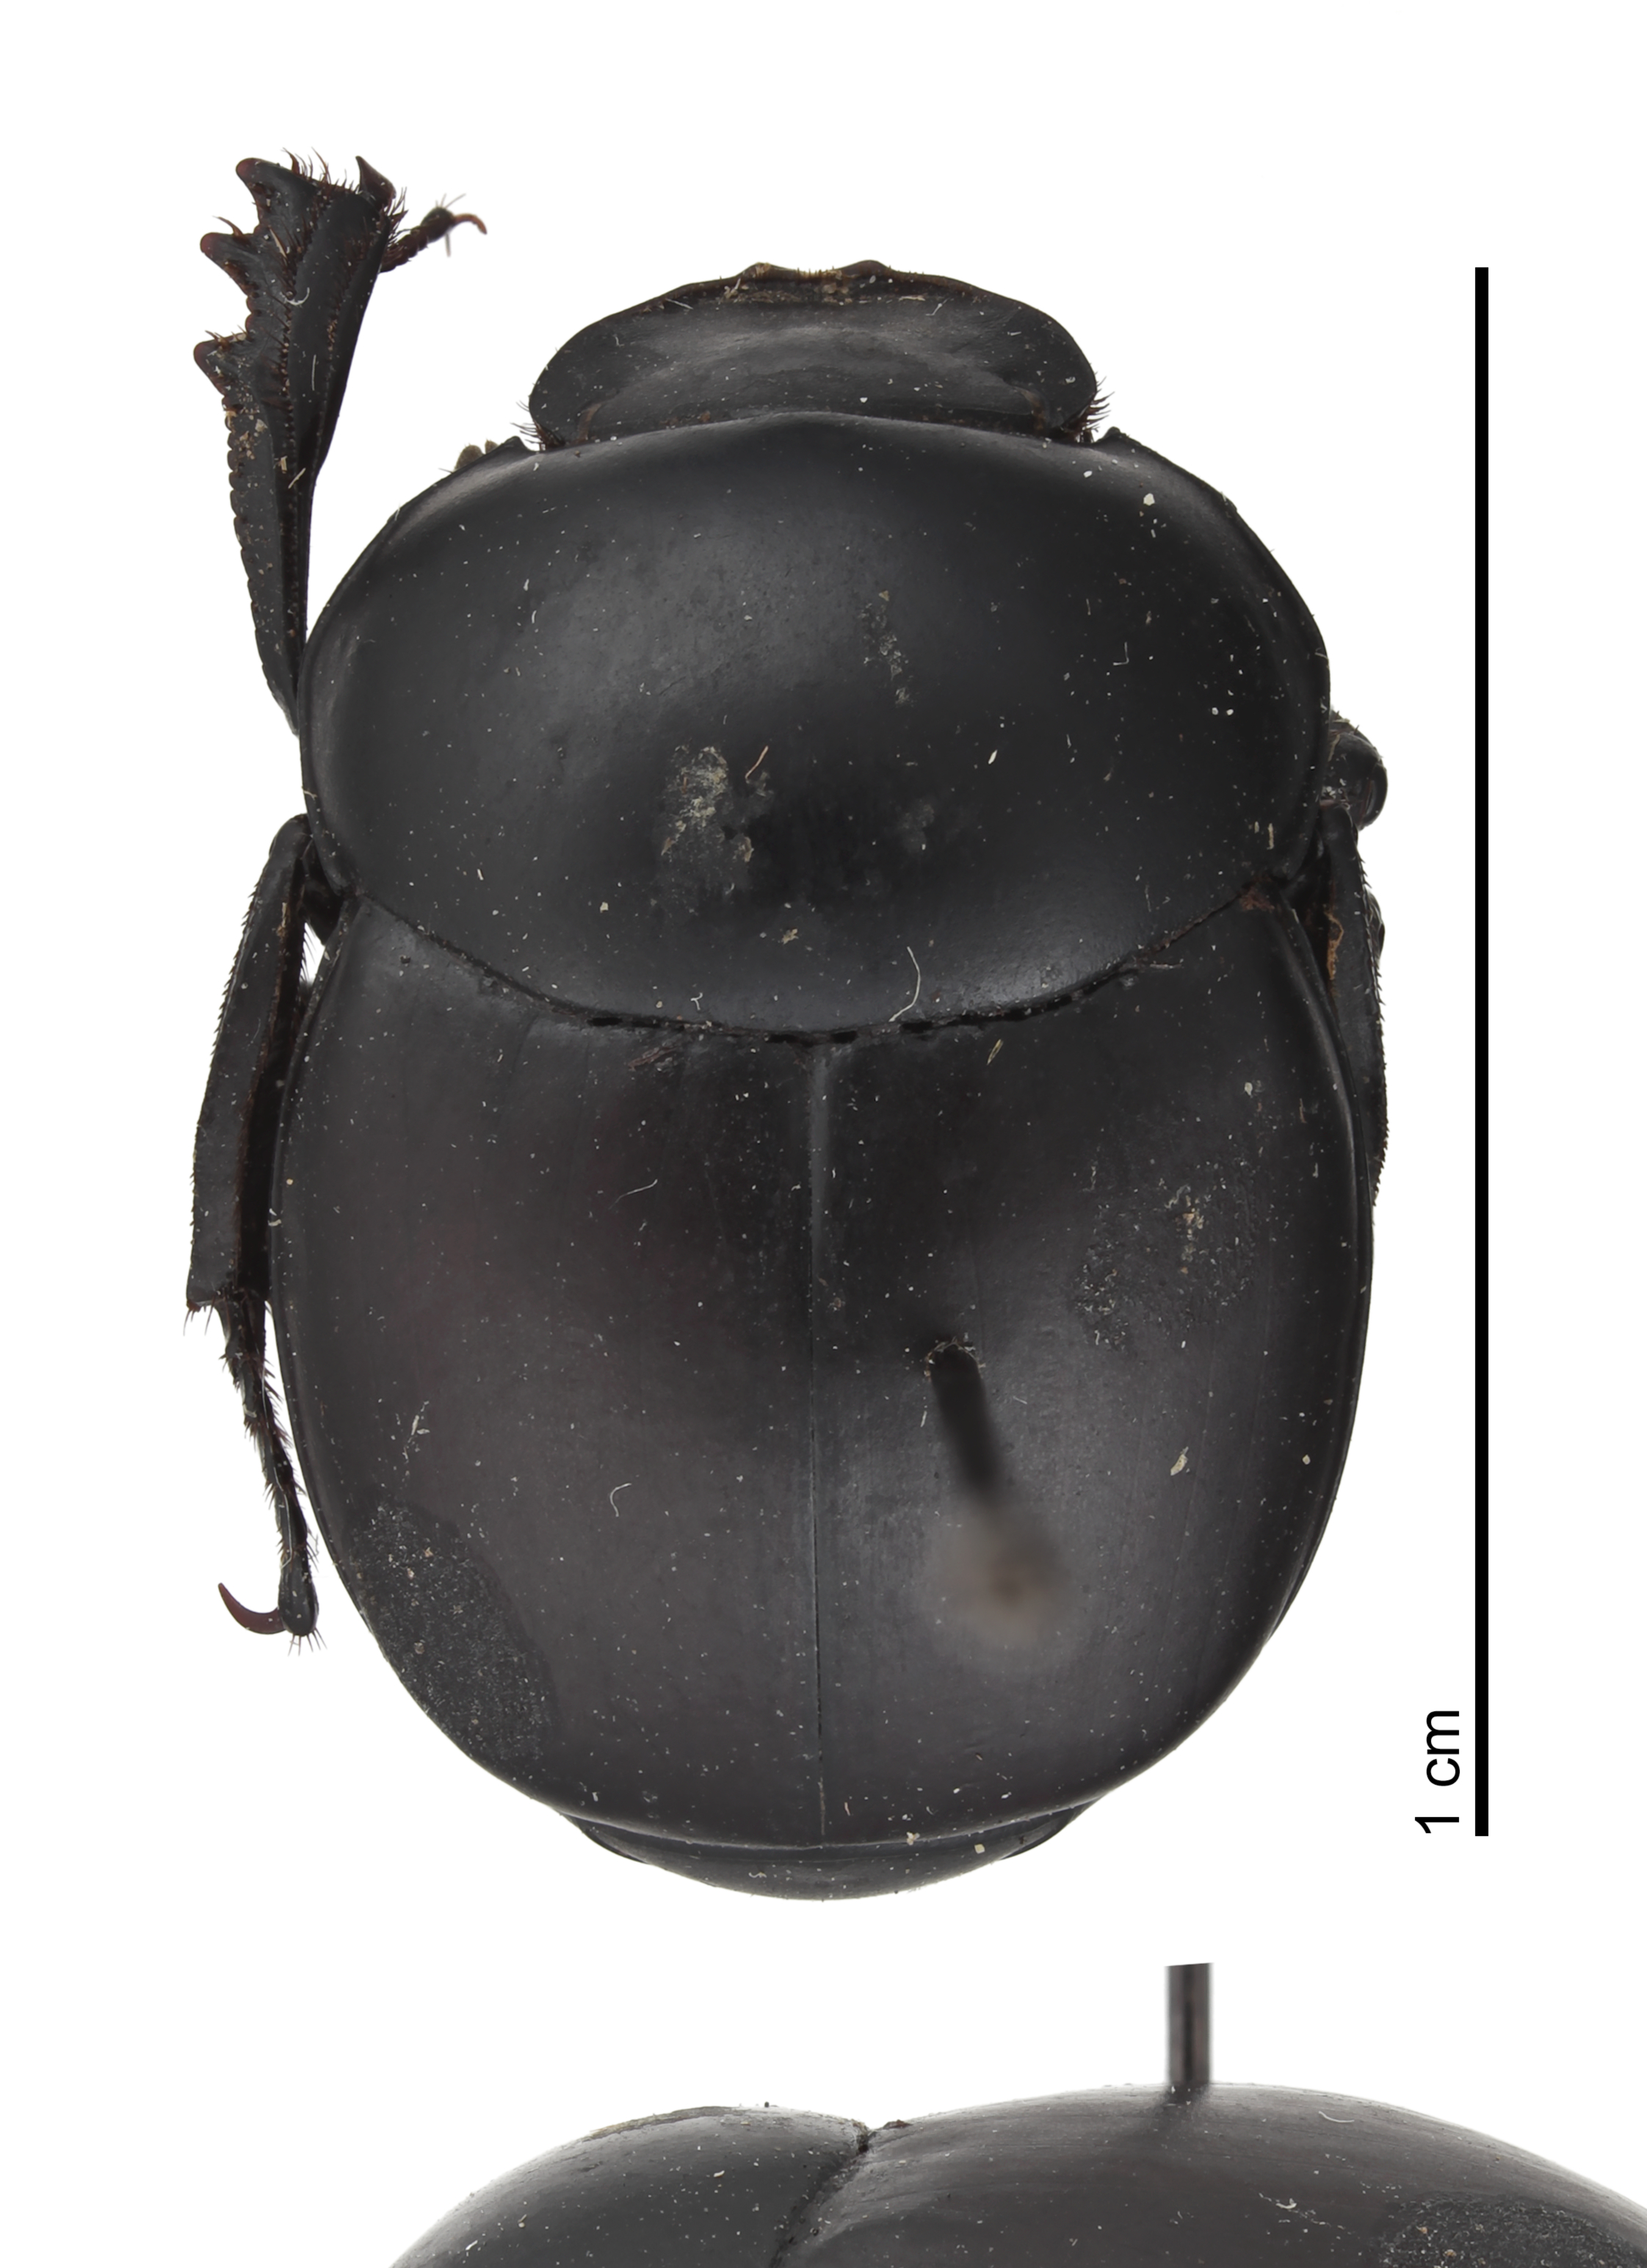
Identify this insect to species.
Canthon incisus
